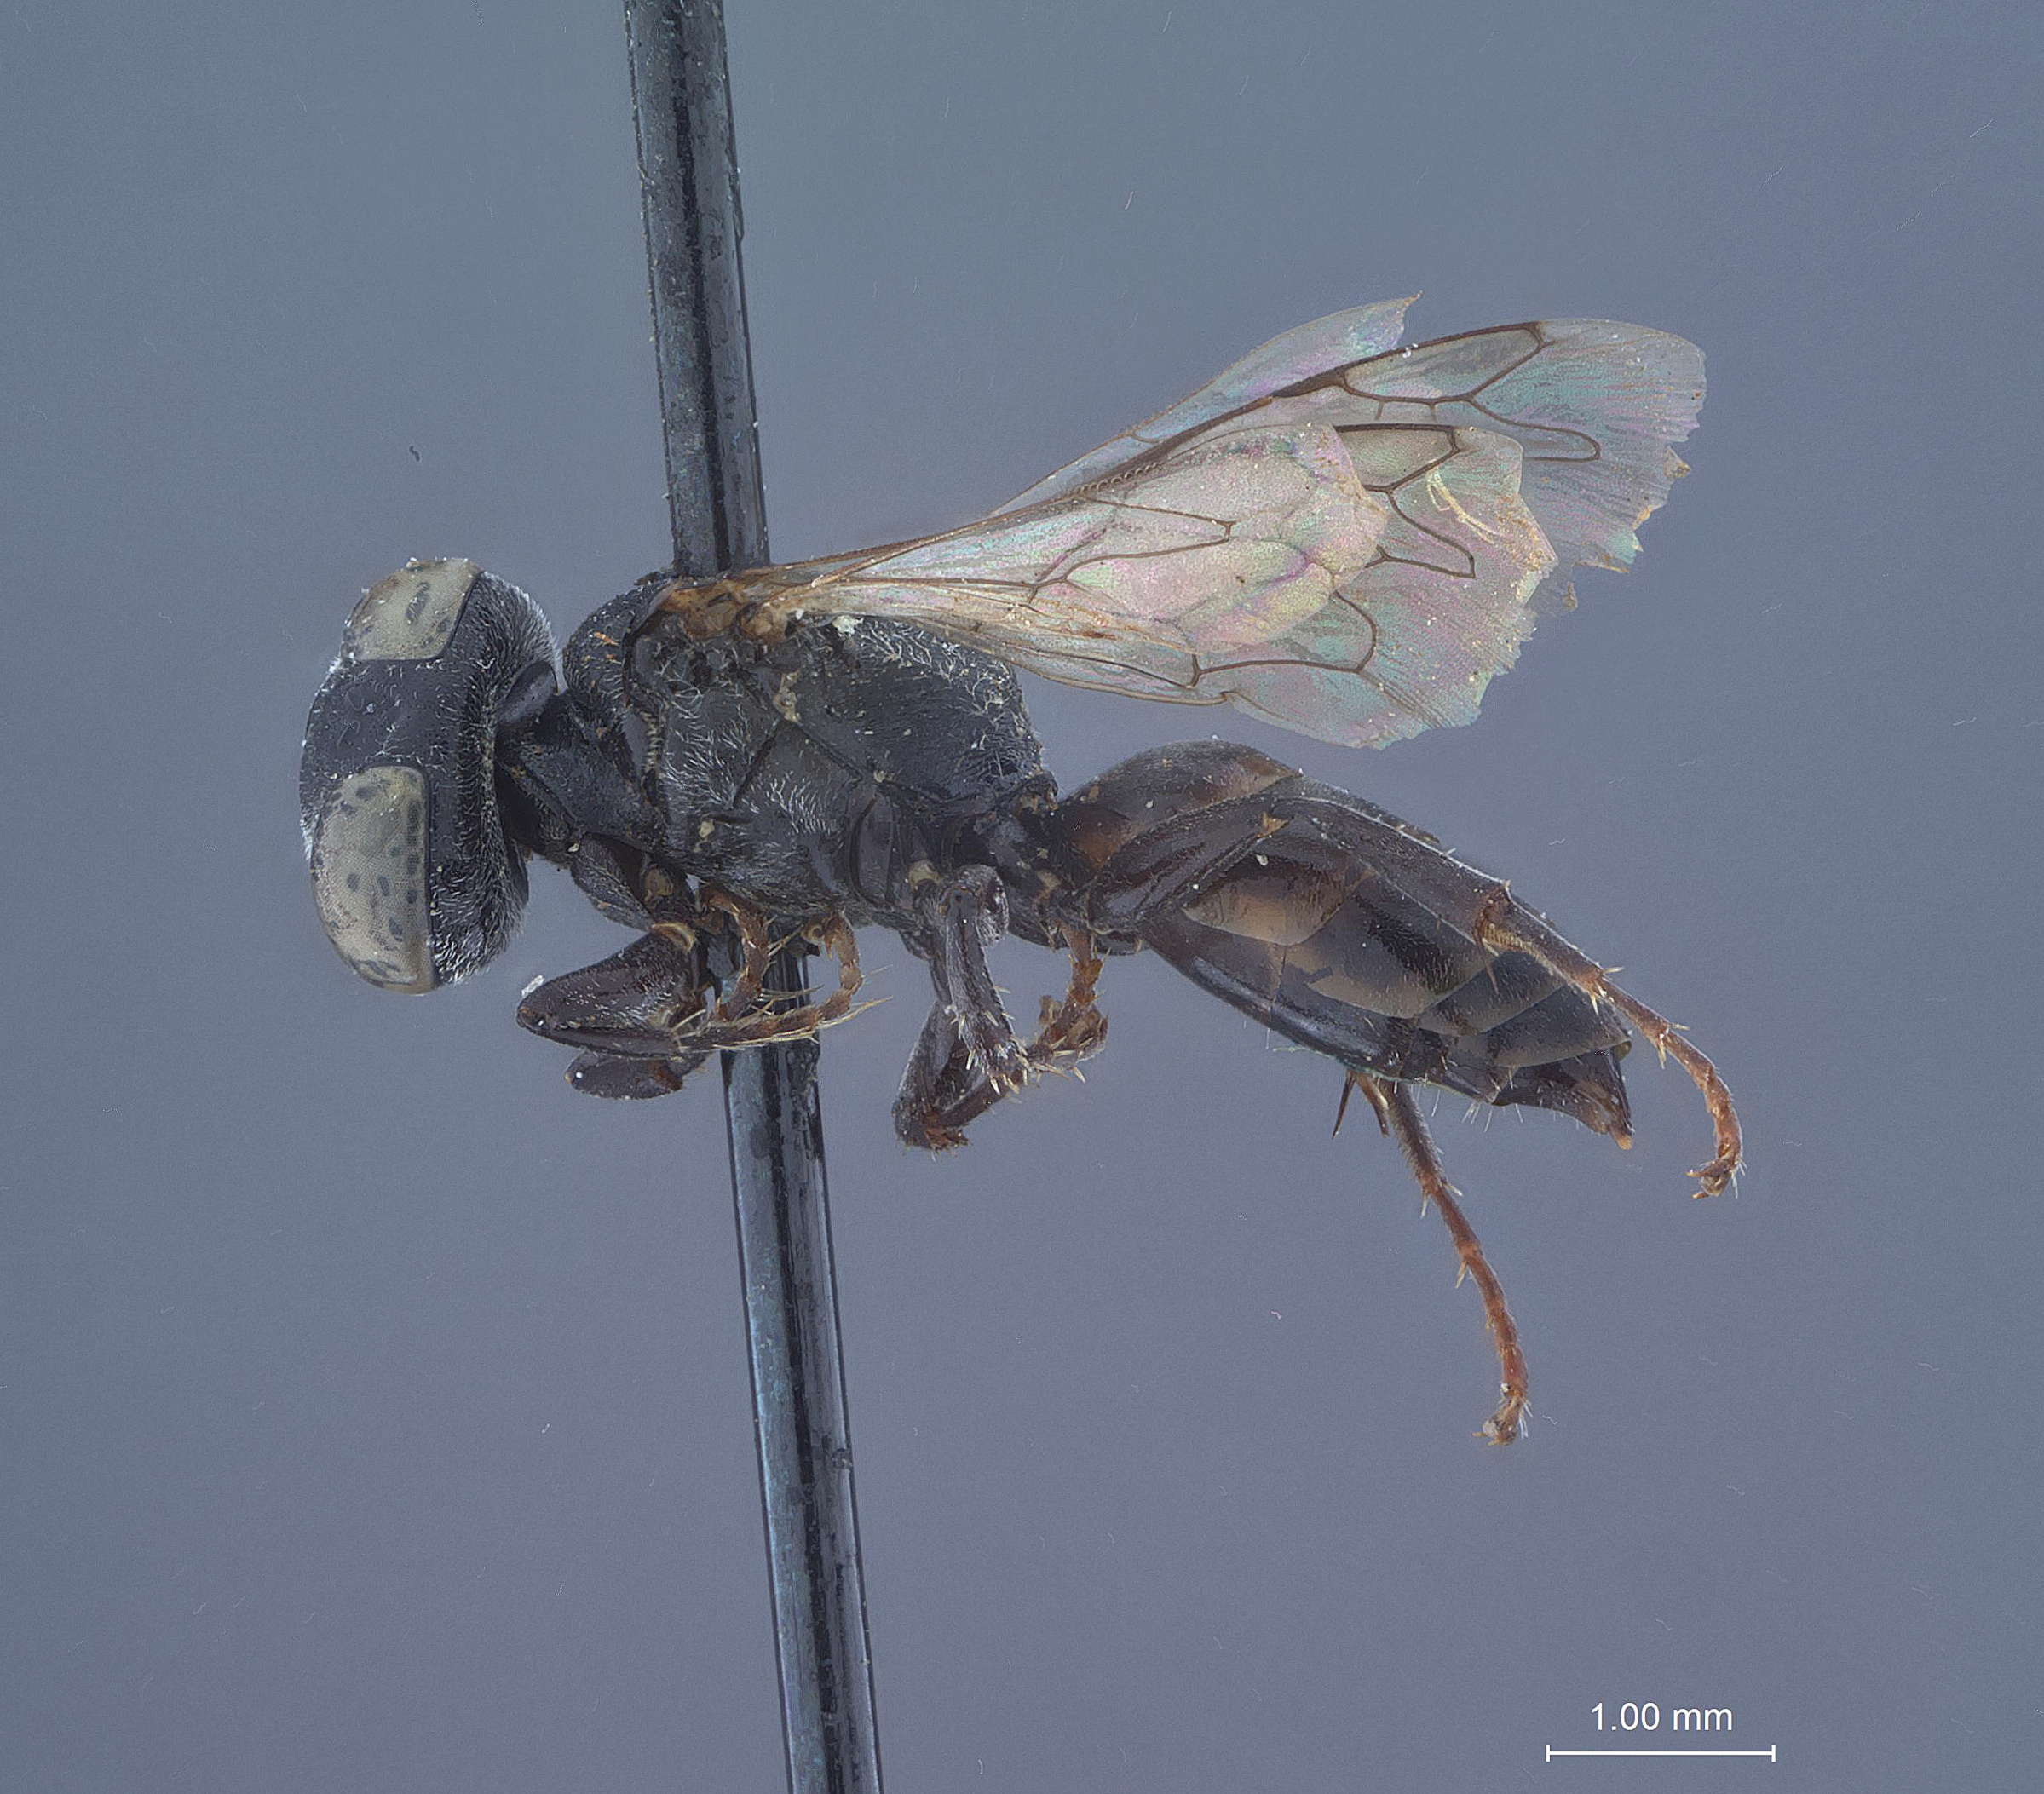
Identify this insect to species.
Tachysphex nigrescens
